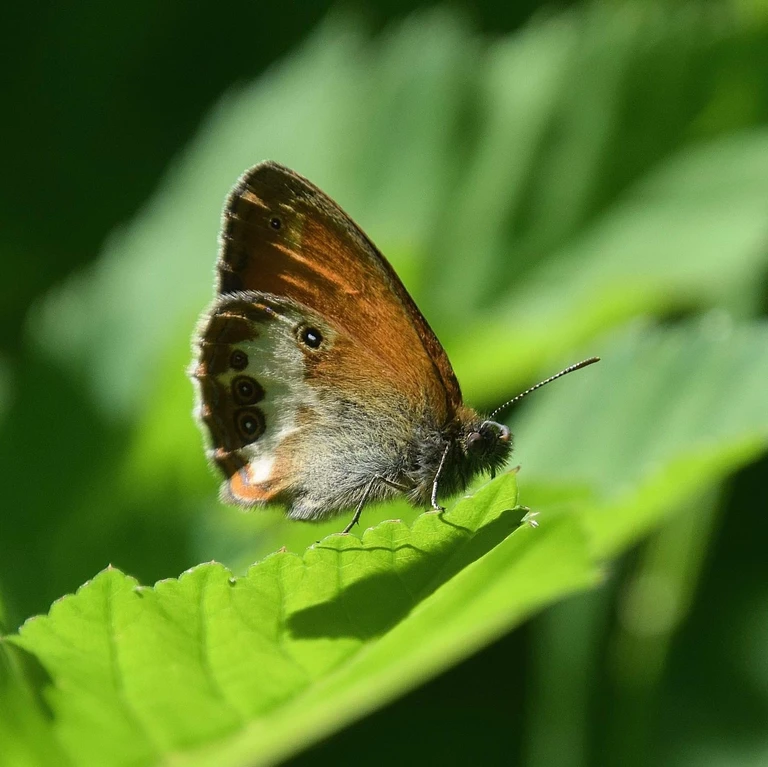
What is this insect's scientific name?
Coenonympha arcania
